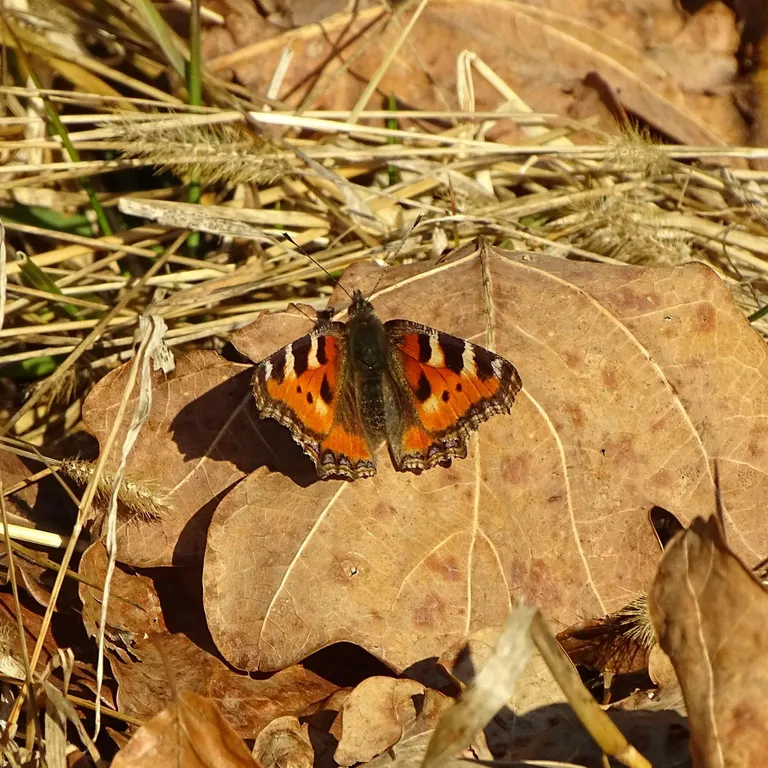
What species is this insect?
Aglais urticae
